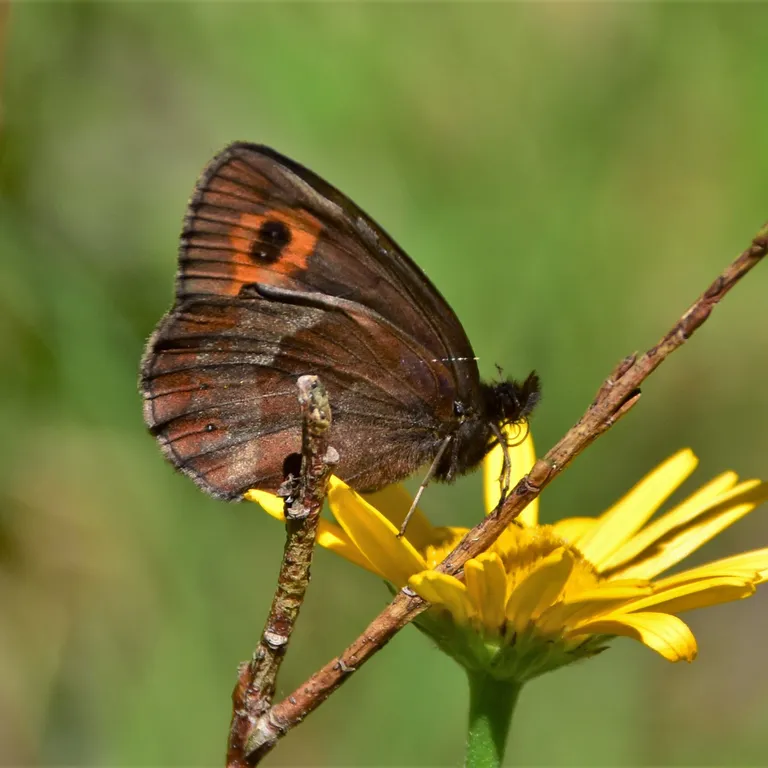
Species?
Erebia aethiops
